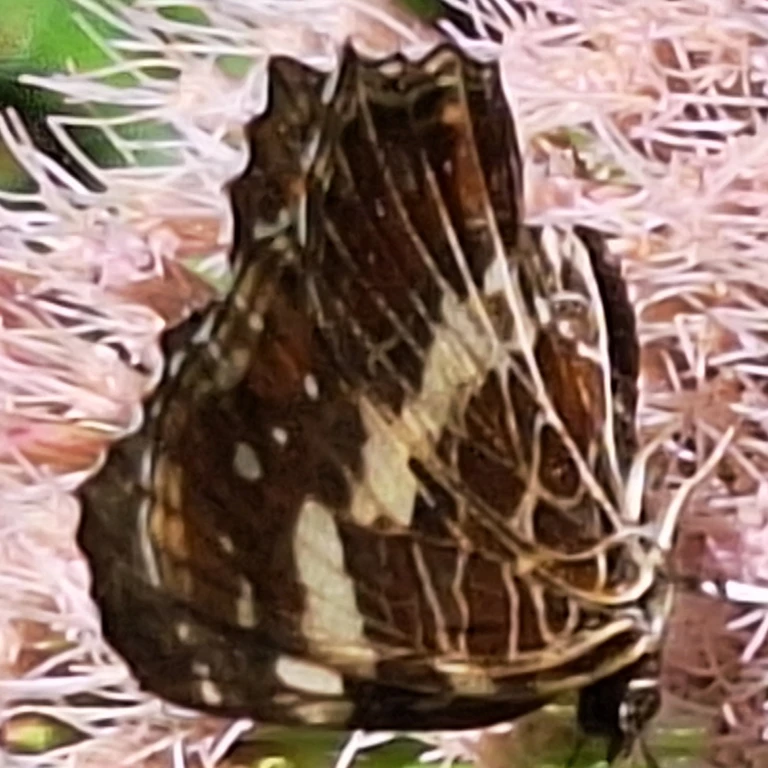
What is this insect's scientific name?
Araschnia levana
